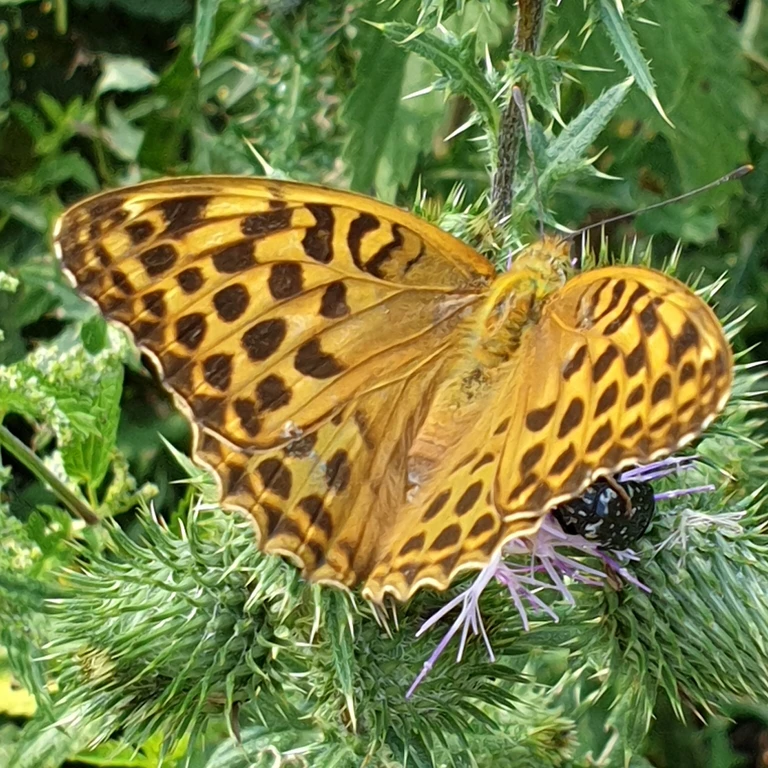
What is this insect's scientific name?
Argynnis paphia
